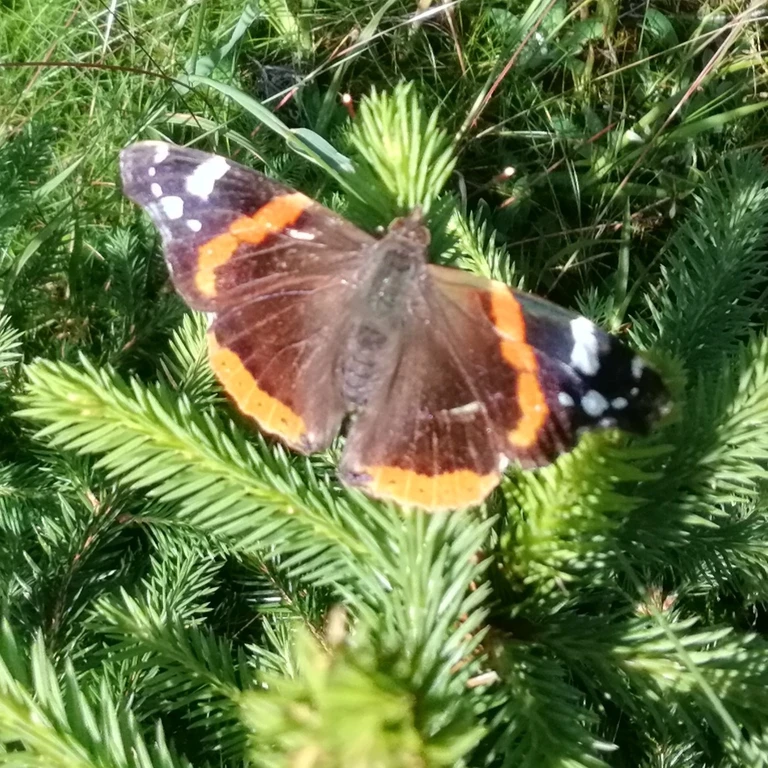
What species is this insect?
Vanessa atalanta
